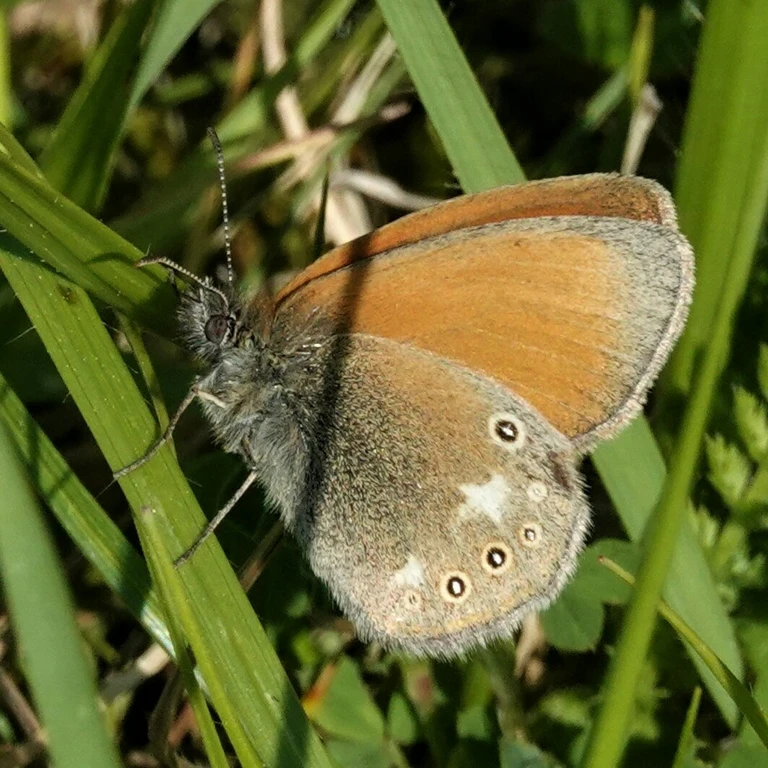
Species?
Coenonympha glycerion (also Coenonympha iphis)
